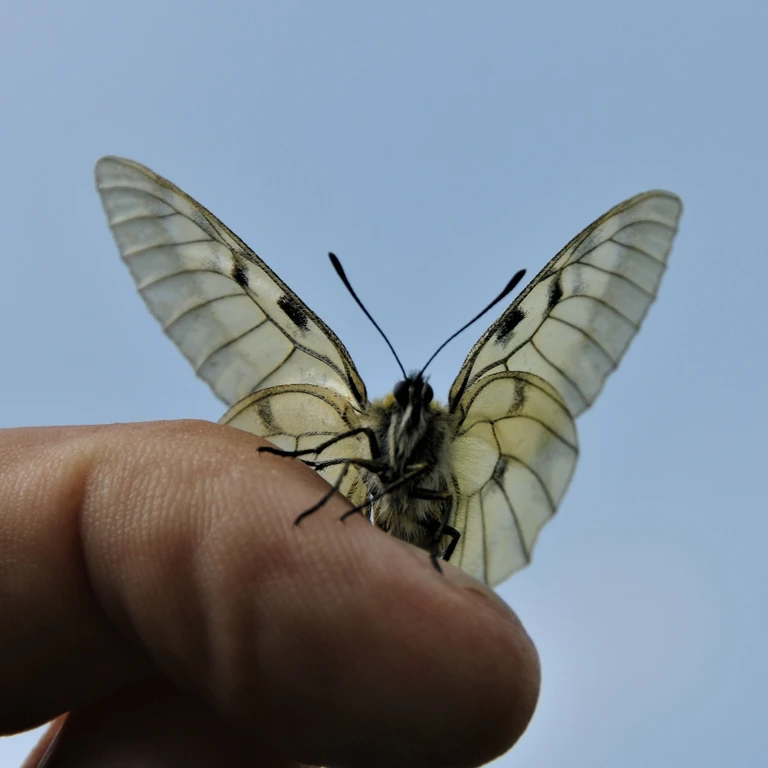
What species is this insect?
Parnassius mnemosyne
